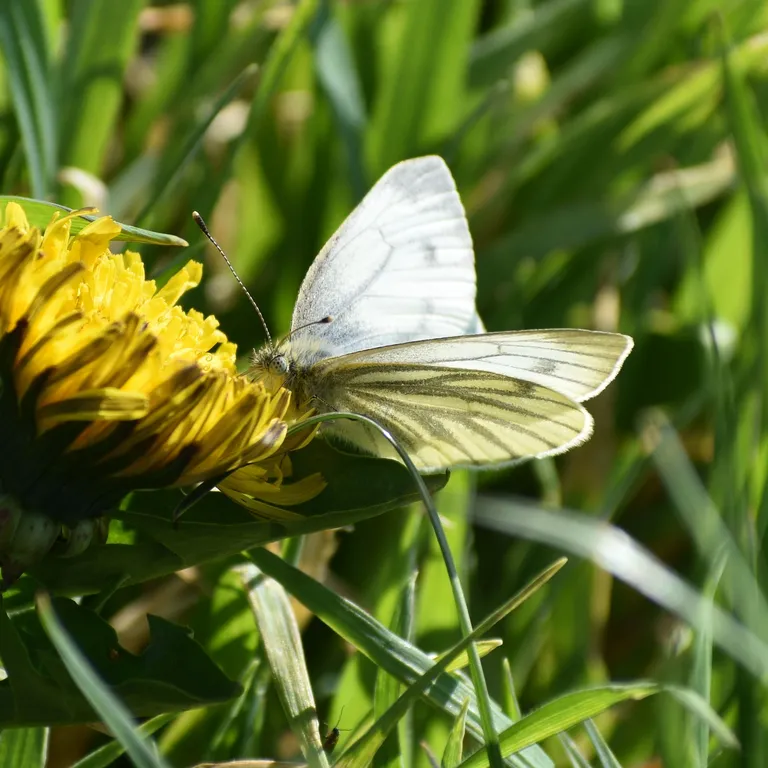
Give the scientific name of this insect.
Pieris napi
